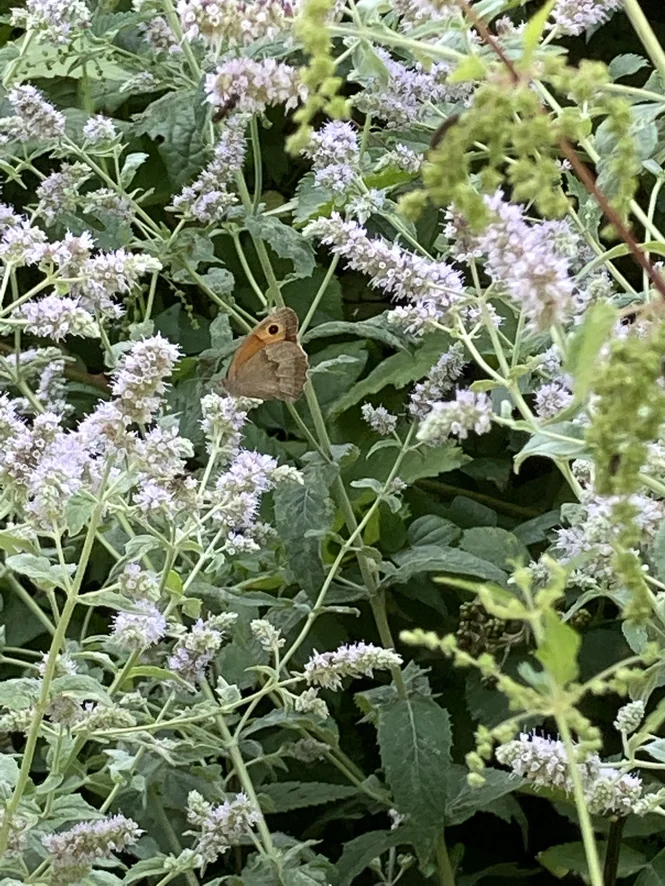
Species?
Maniola jurtina
